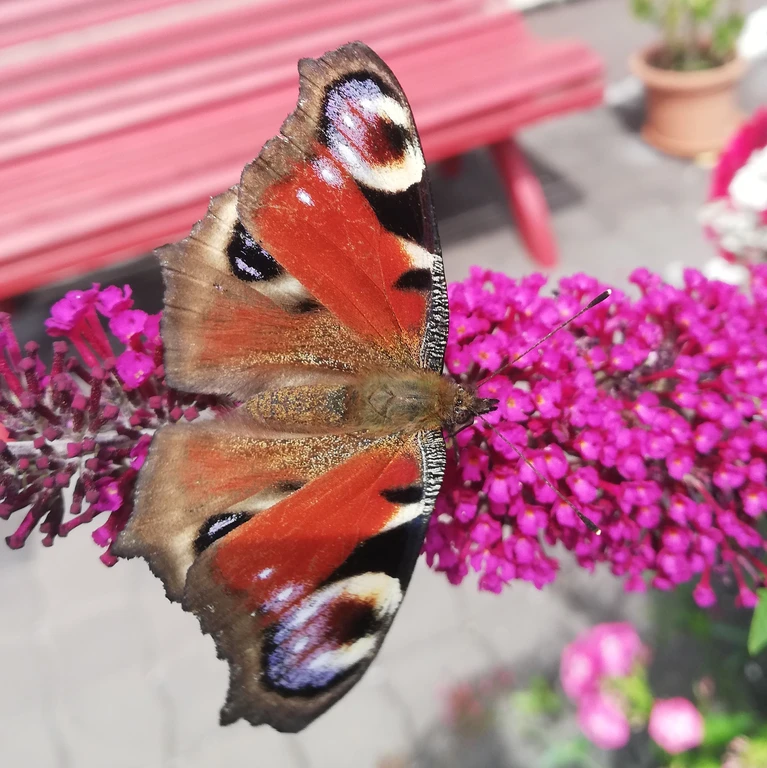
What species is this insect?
Aglais io
